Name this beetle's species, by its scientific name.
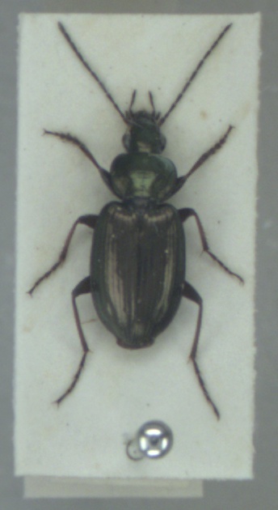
Agonum muelleri
